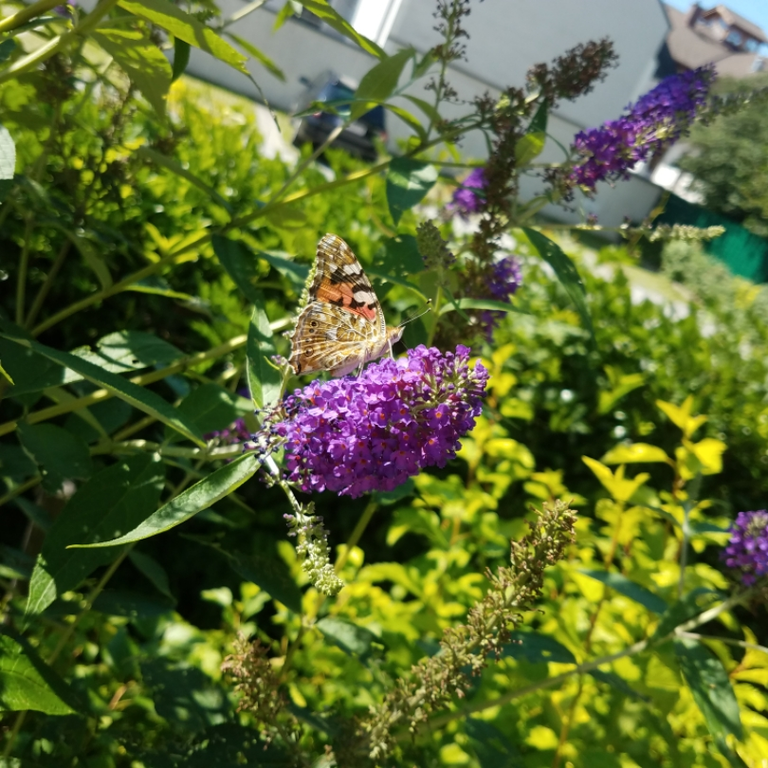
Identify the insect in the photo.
Vanessa cardui
